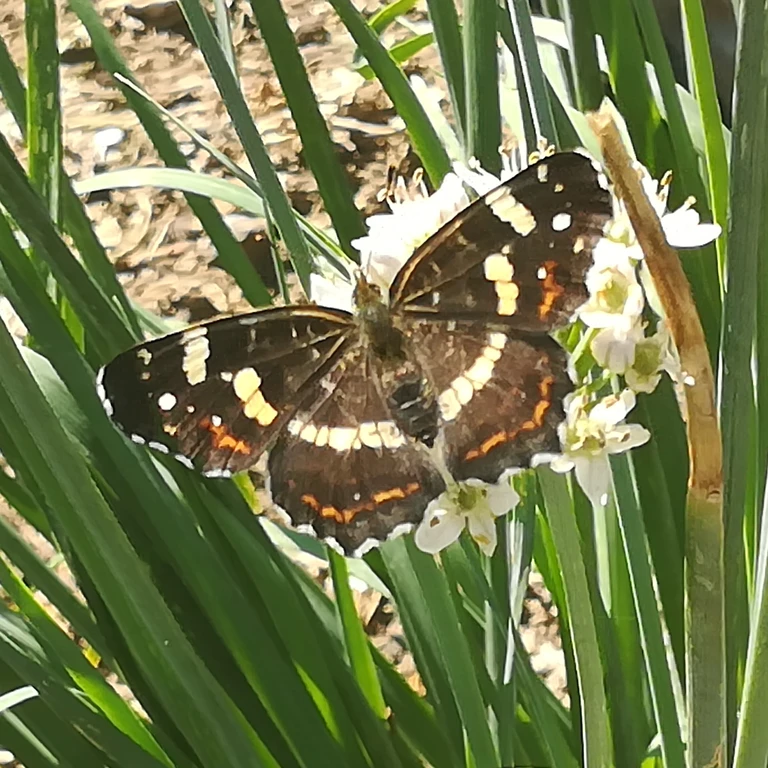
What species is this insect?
Araschnia levana
